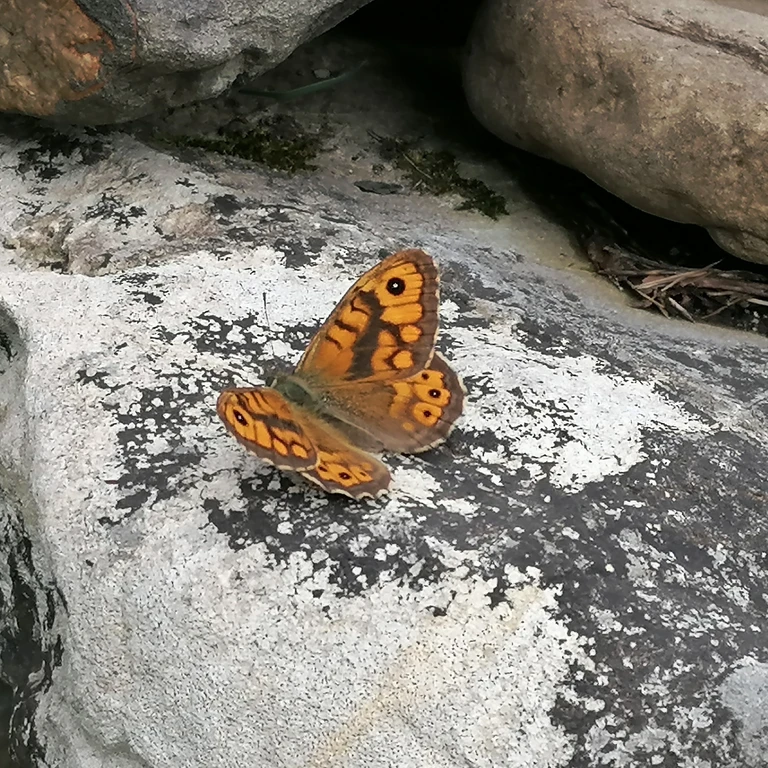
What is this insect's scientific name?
Lasiommata megera (also Pararge megera)
